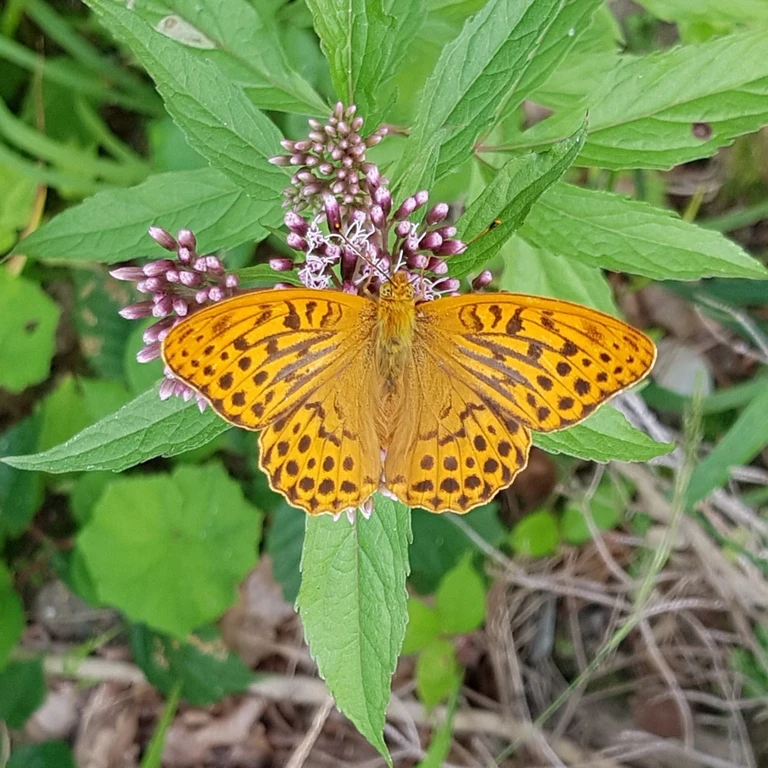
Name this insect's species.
Argynnis paphia
